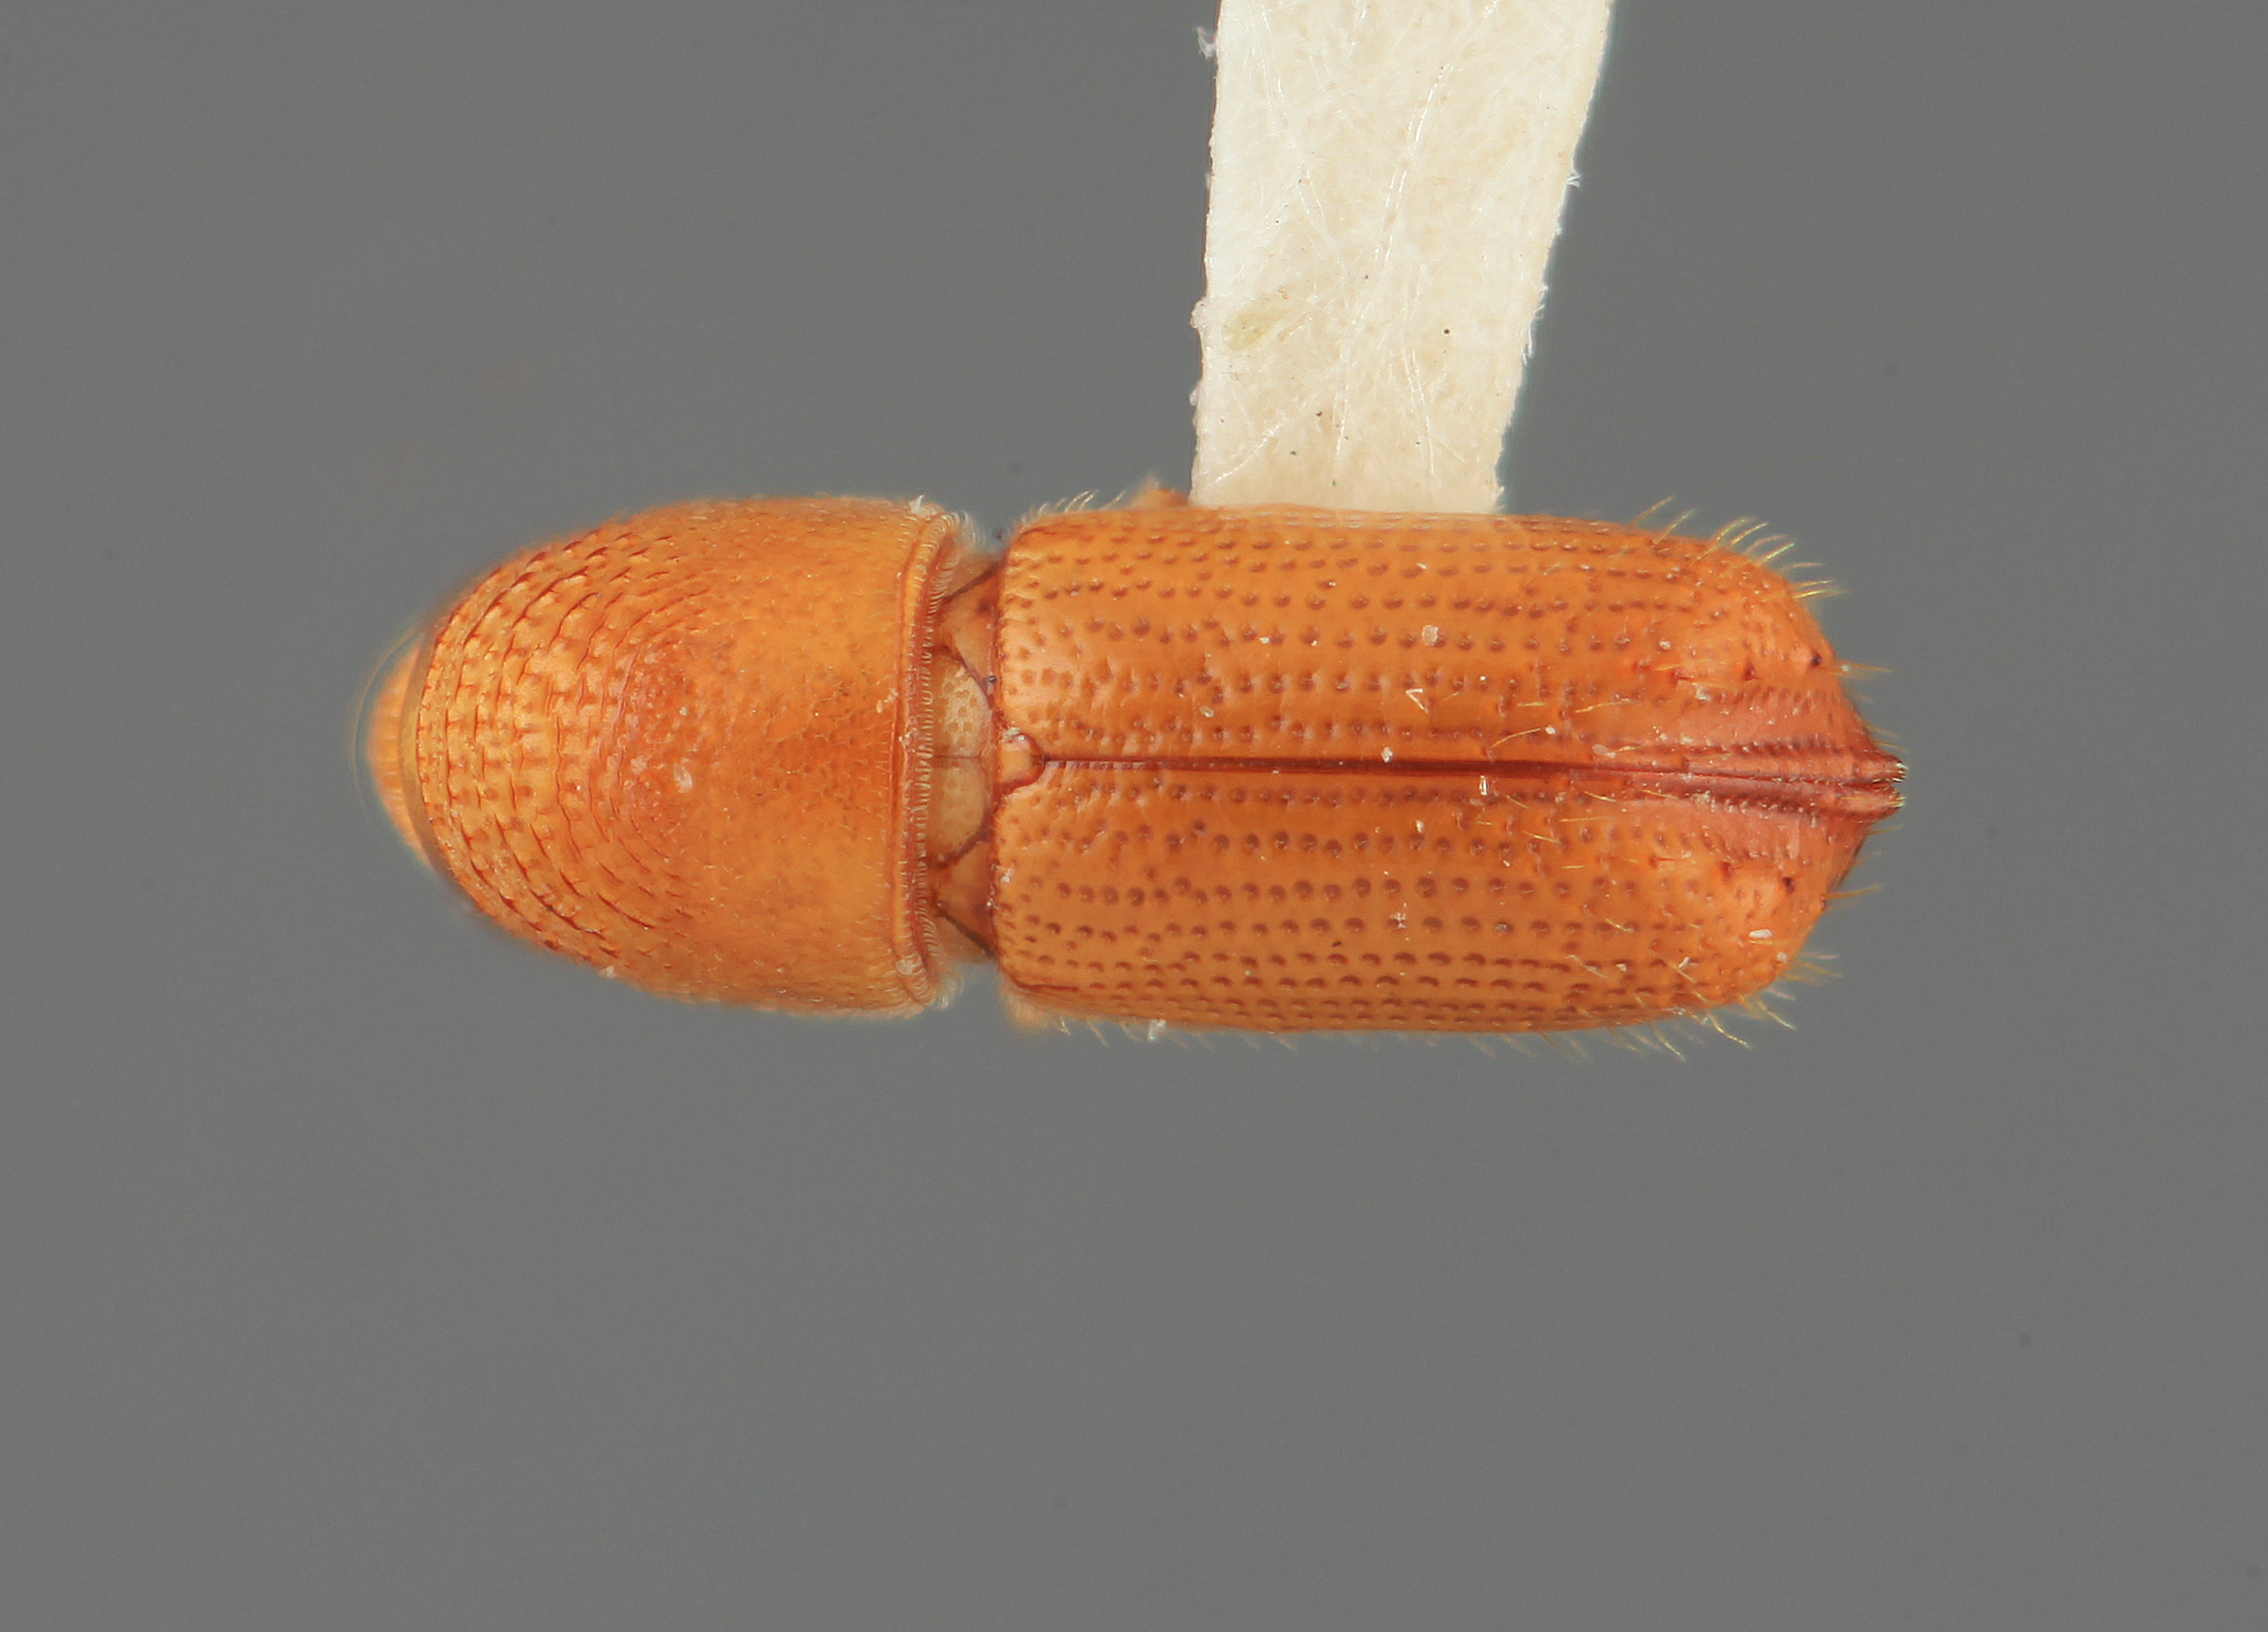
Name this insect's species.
Pityophthorus concinnus
